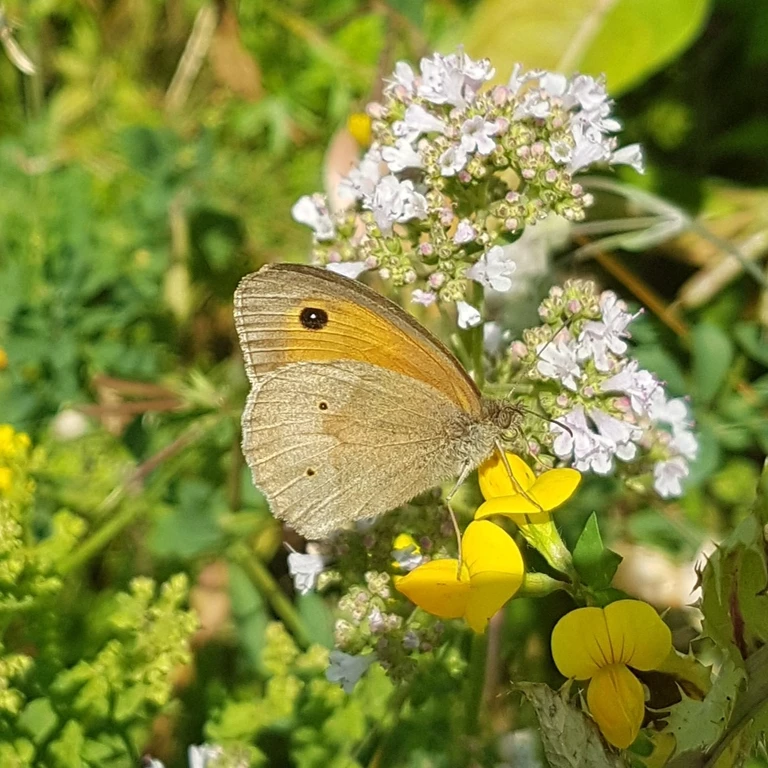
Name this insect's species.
Maniola jurtina
